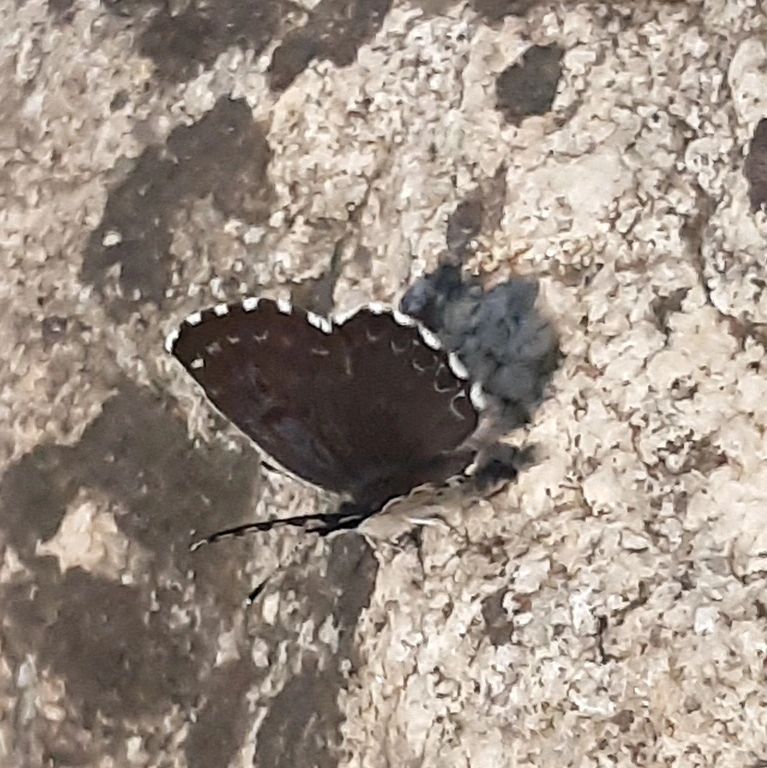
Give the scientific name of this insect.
Scolitantides orion
